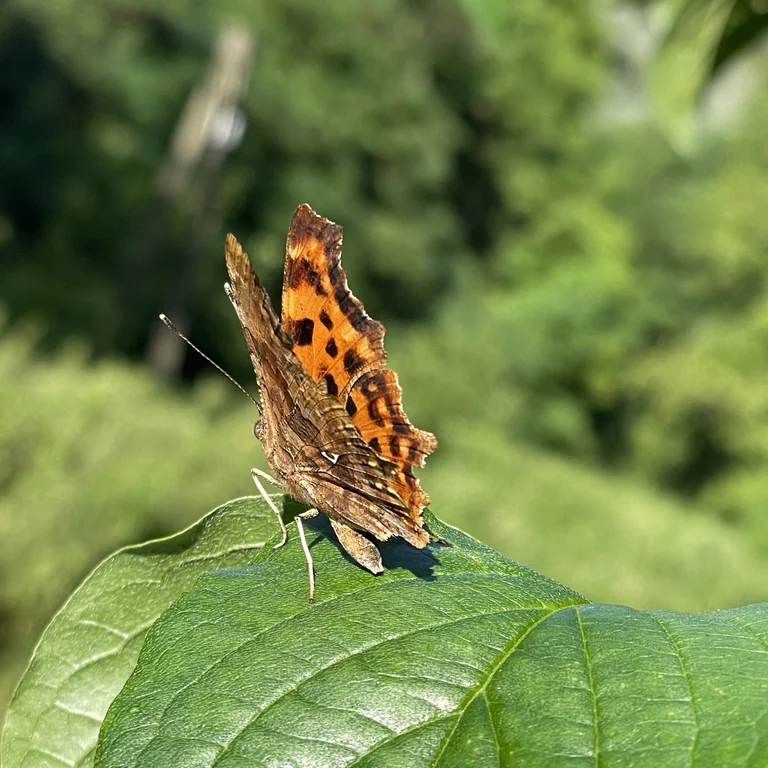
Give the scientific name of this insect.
Polygonia c-album
